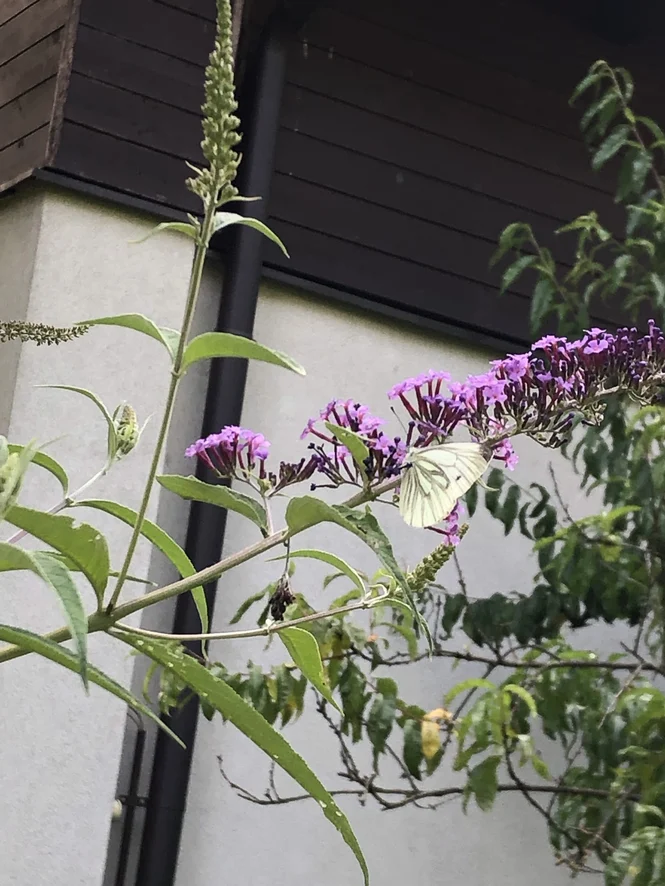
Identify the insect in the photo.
Pieris napi
